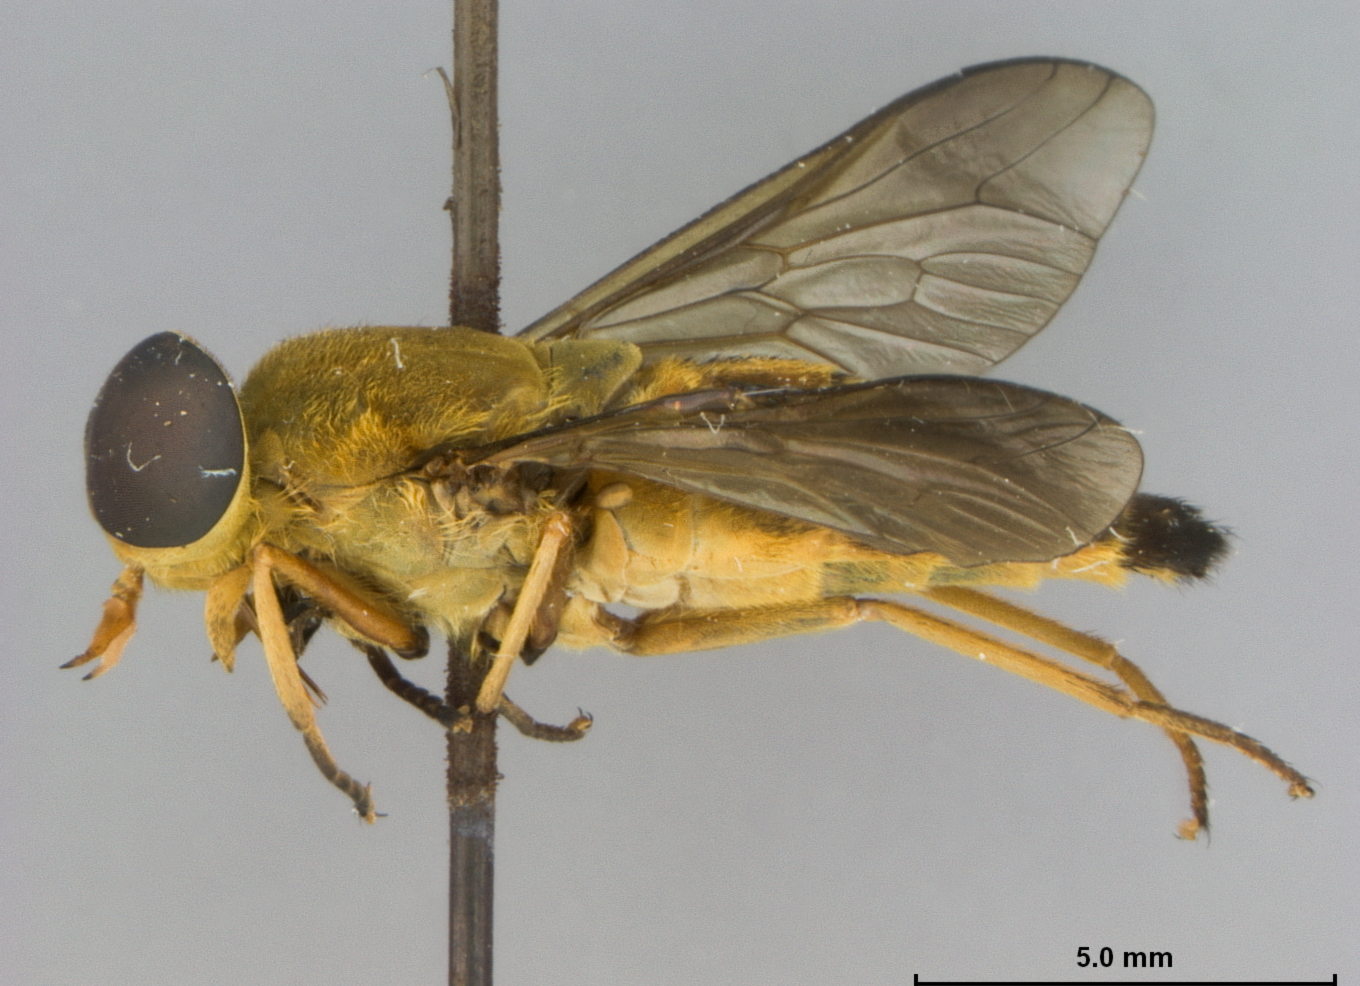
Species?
Tabanus subhybridus
